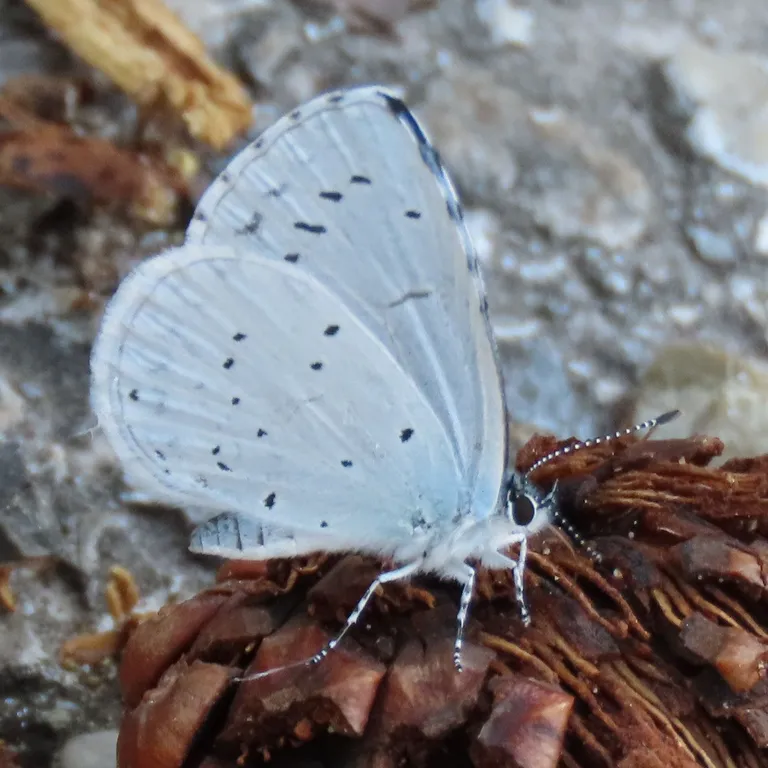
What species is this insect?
Celastrina argiolus
